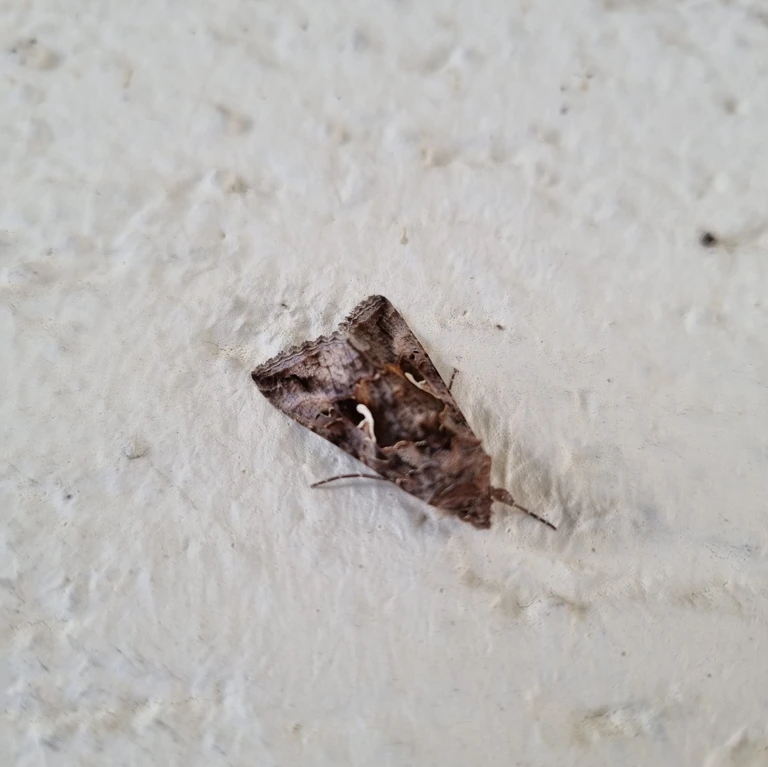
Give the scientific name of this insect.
Autographa gamma
